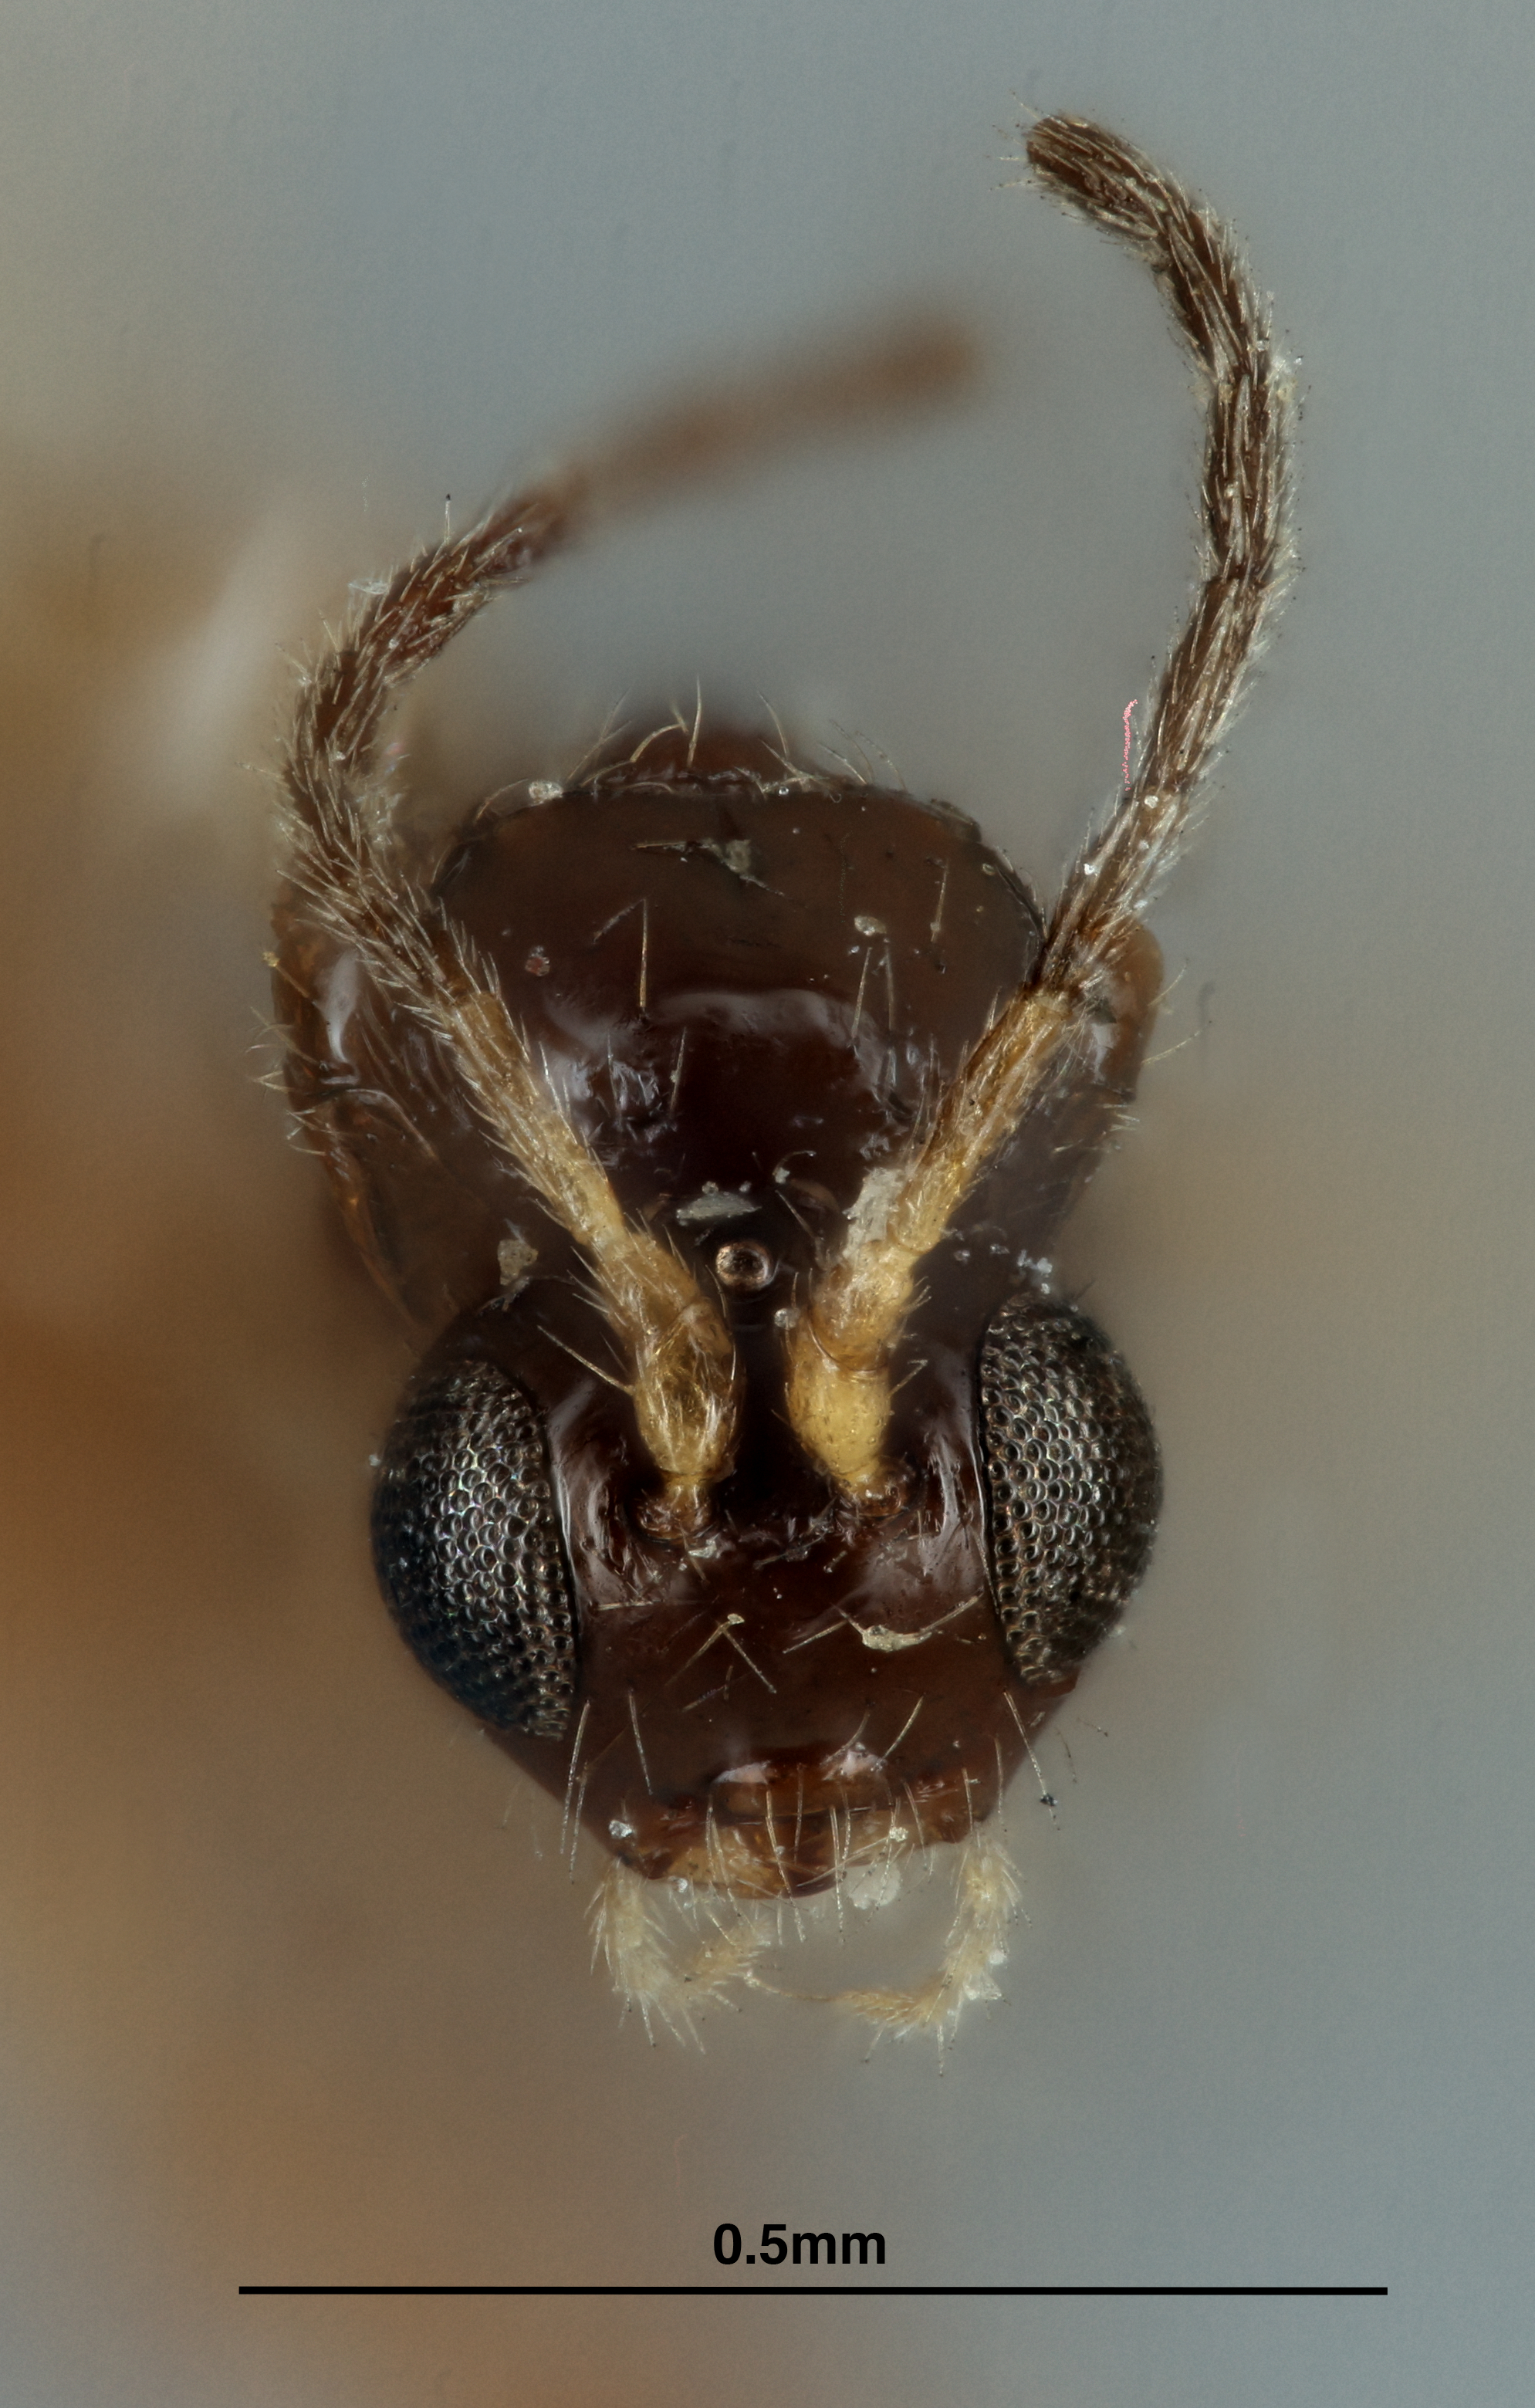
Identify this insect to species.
Episigalphus minutessimus
